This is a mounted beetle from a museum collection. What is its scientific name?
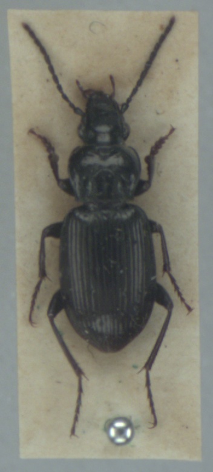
Pterostichus oblongopunctatus
